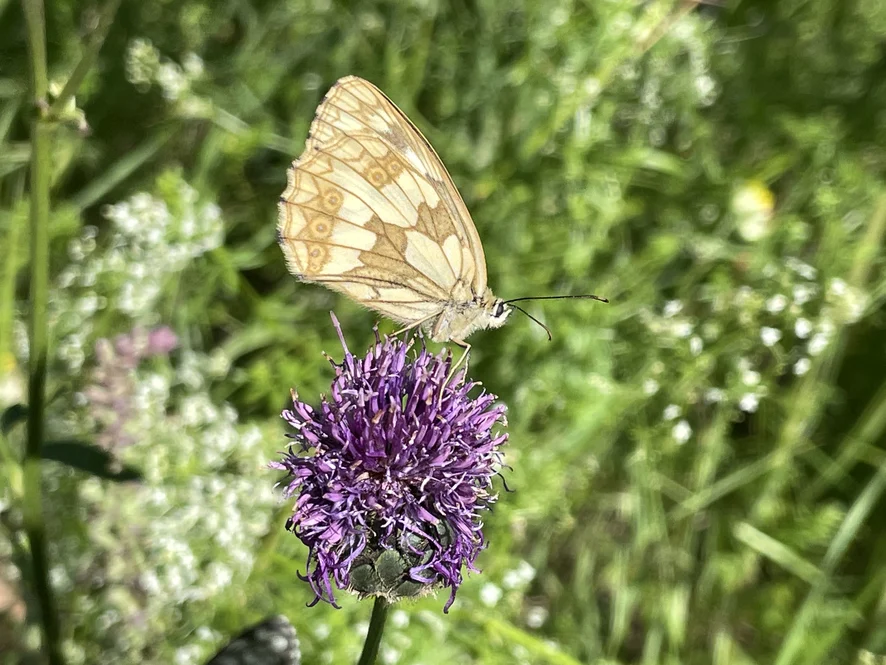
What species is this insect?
Melanargia galathea
